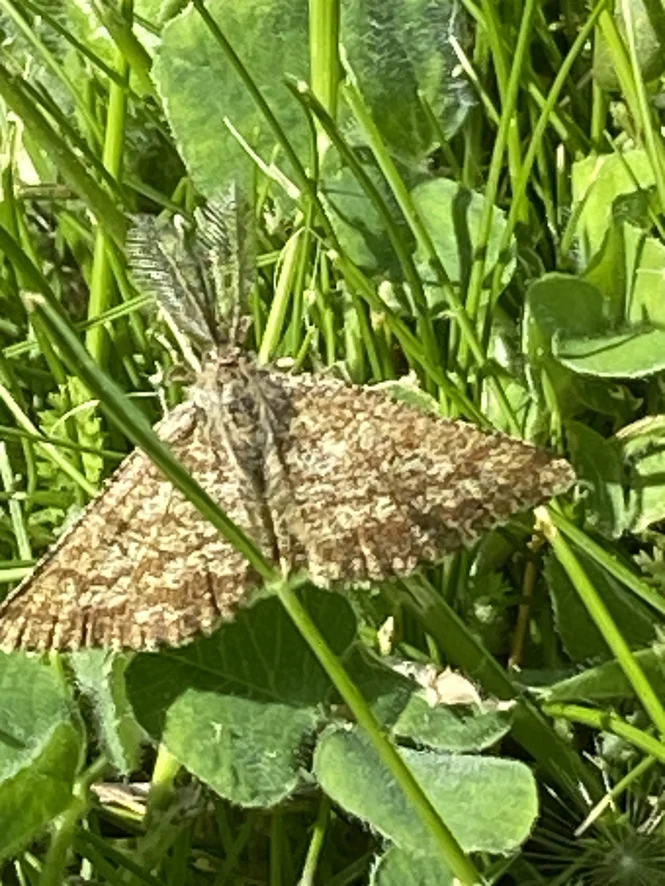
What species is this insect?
Ematurga atomaria
